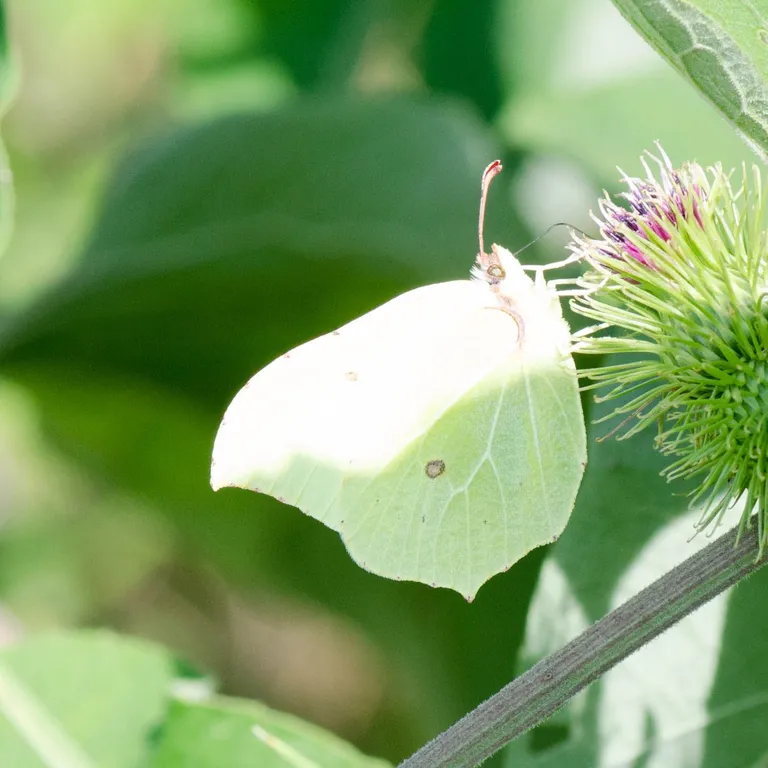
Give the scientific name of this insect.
Gonepteryx rhamni
